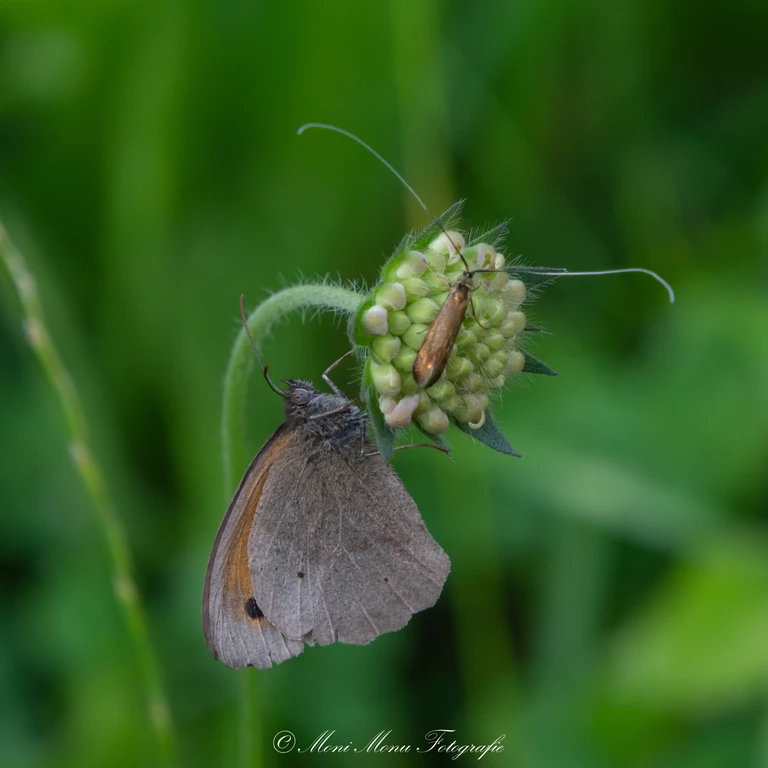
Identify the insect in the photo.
Maniola jurtina
